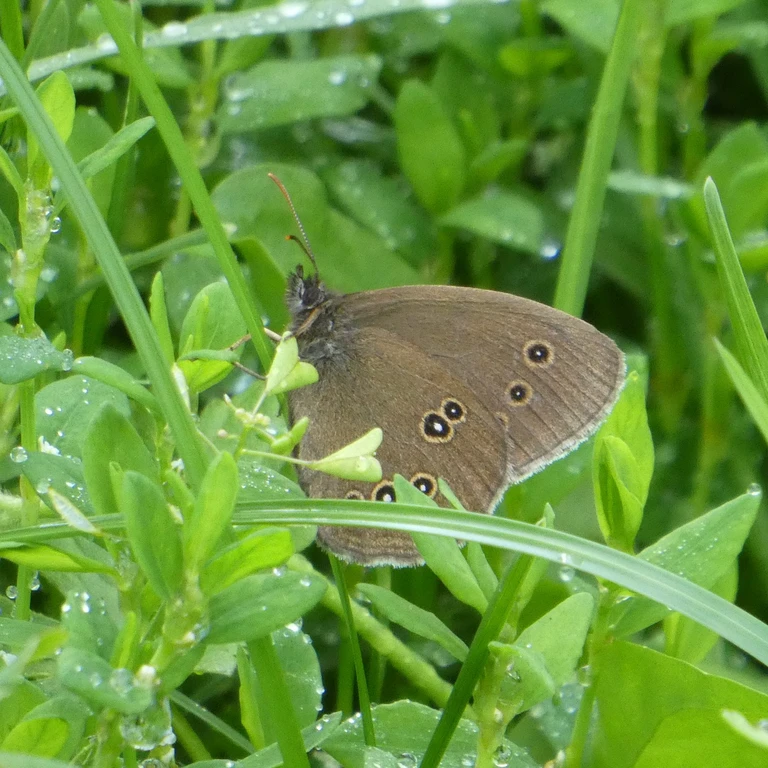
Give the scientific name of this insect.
Aphantopus hyperantus
